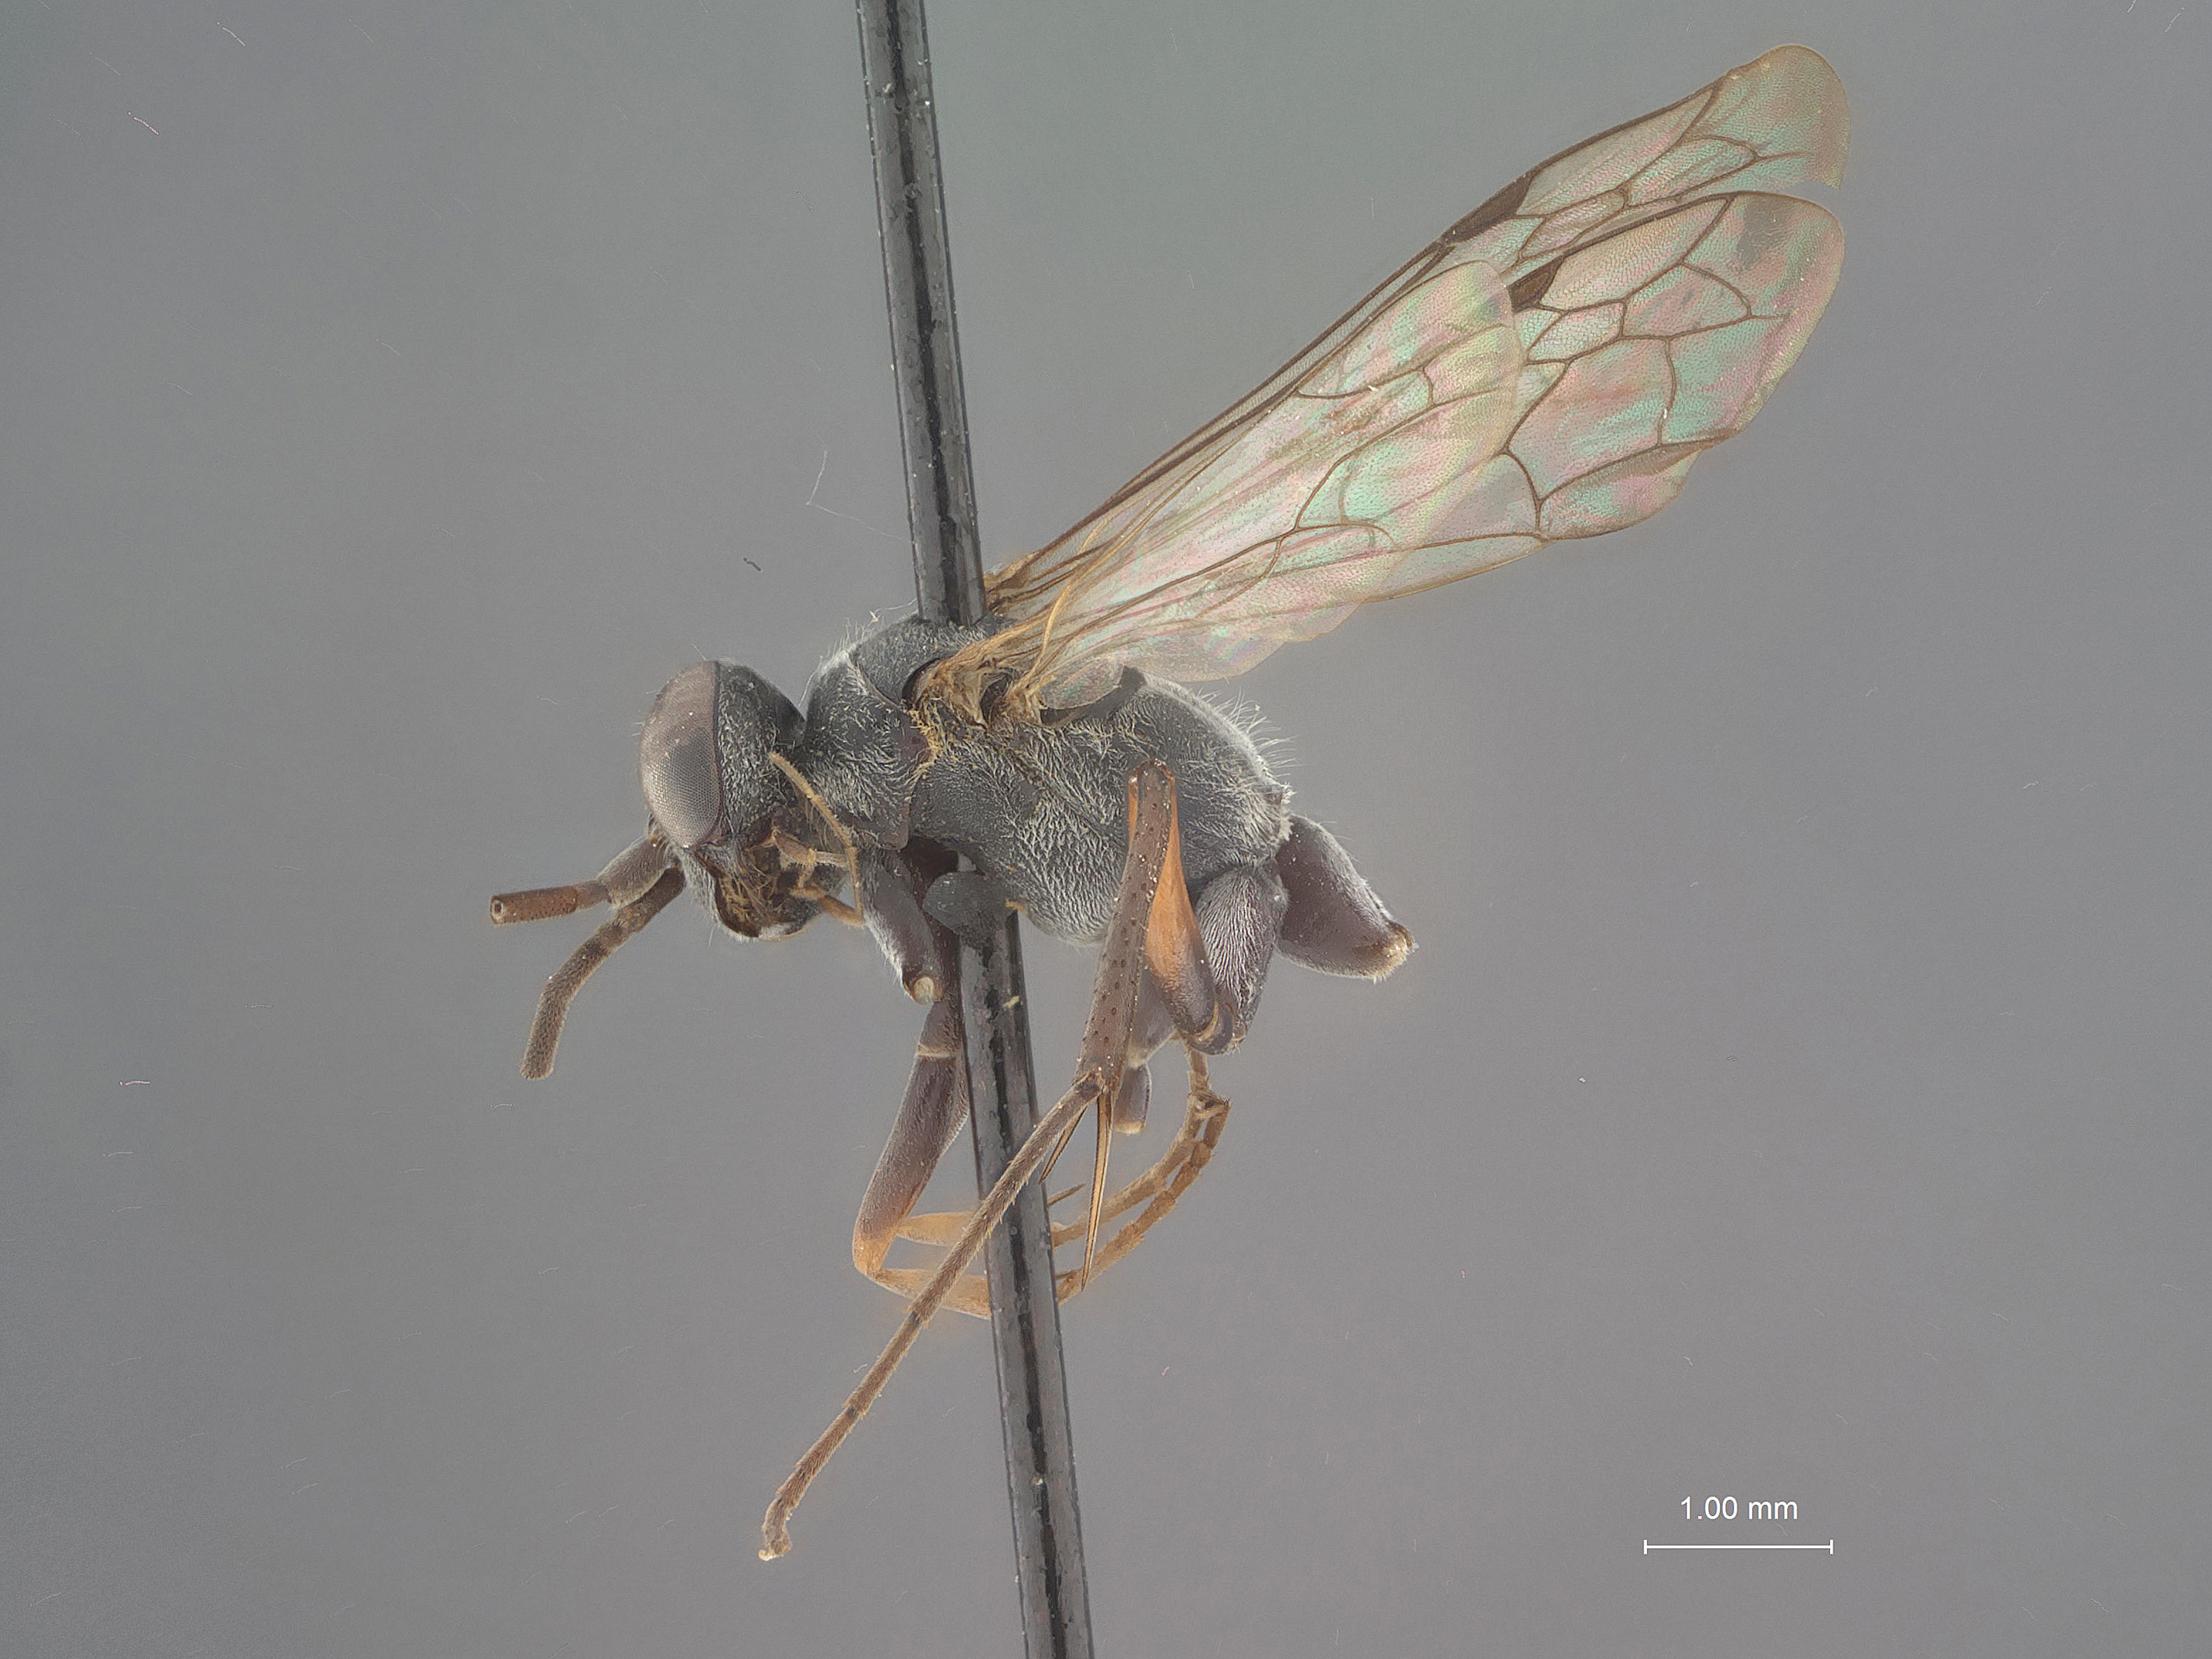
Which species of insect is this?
Agenia cingulata
